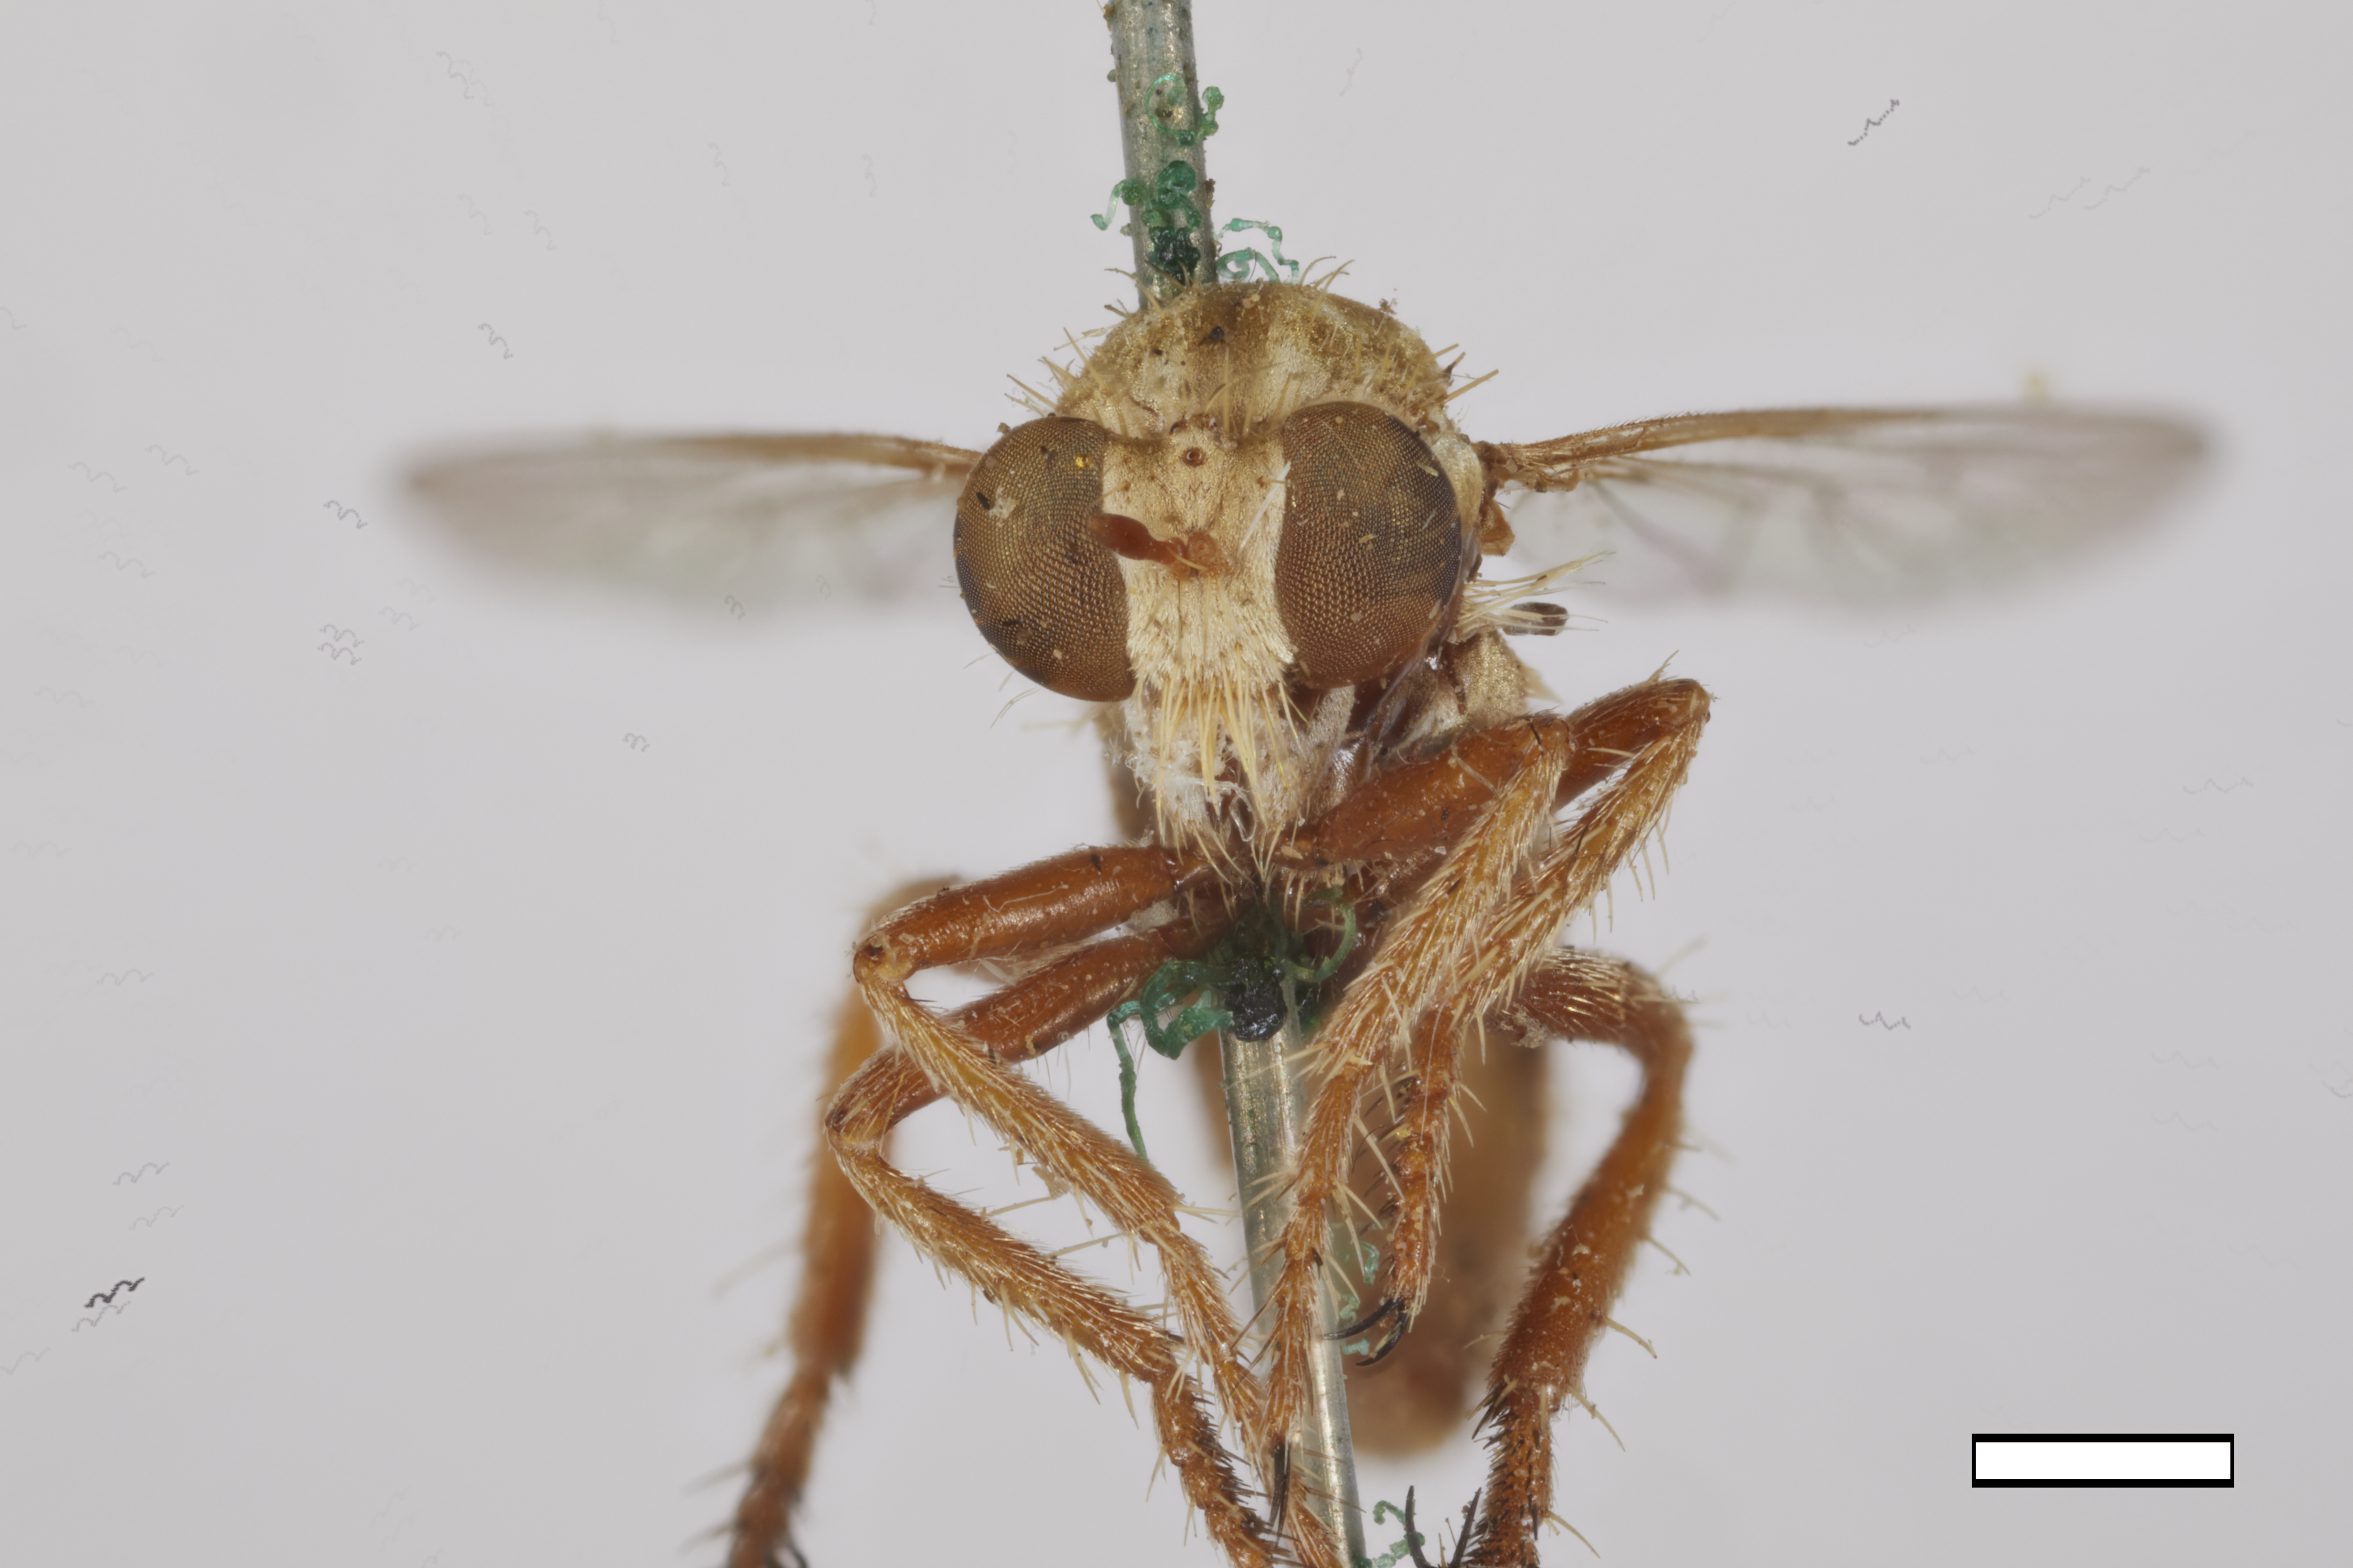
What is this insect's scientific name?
Ablautus rubens
